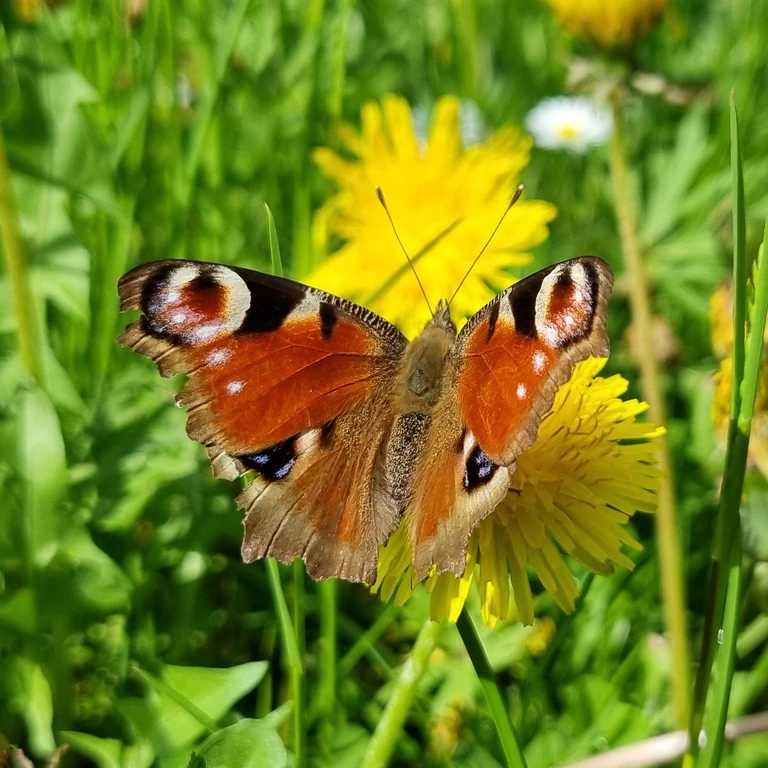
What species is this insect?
Aglais io
